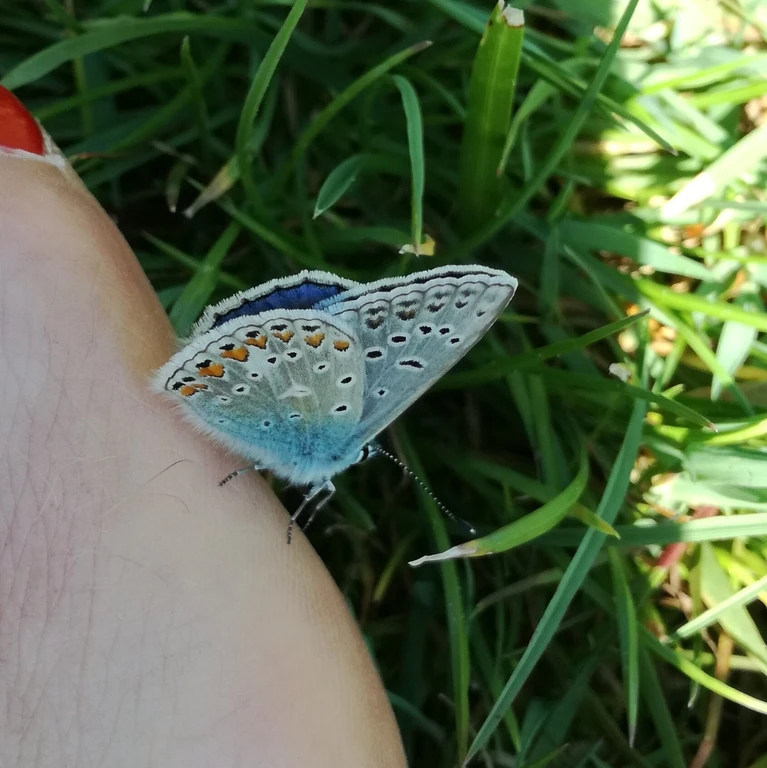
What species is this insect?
Polyommatus icarus
